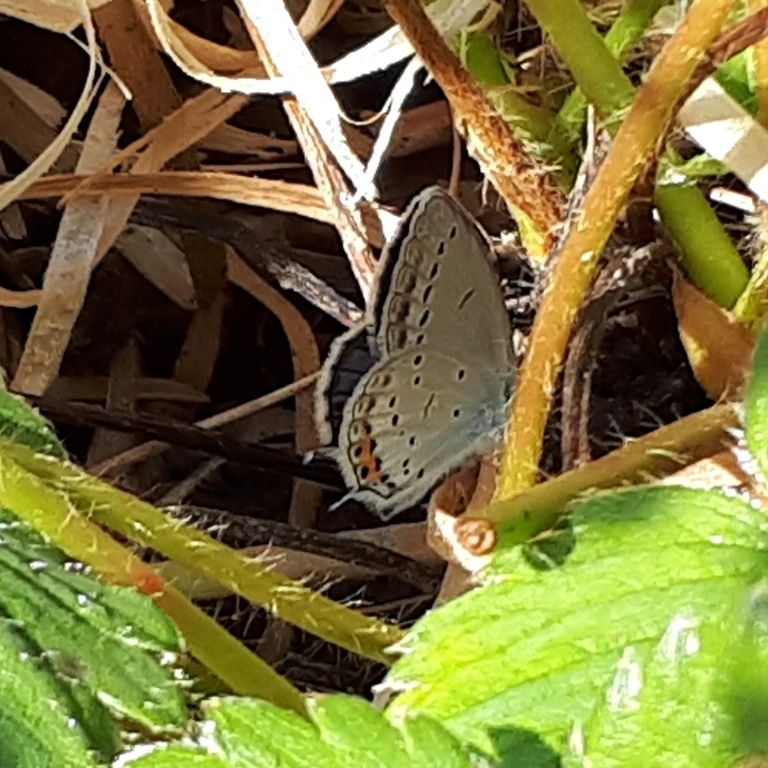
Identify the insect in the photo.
Cupido argiades (also Elkalyce argiades)
